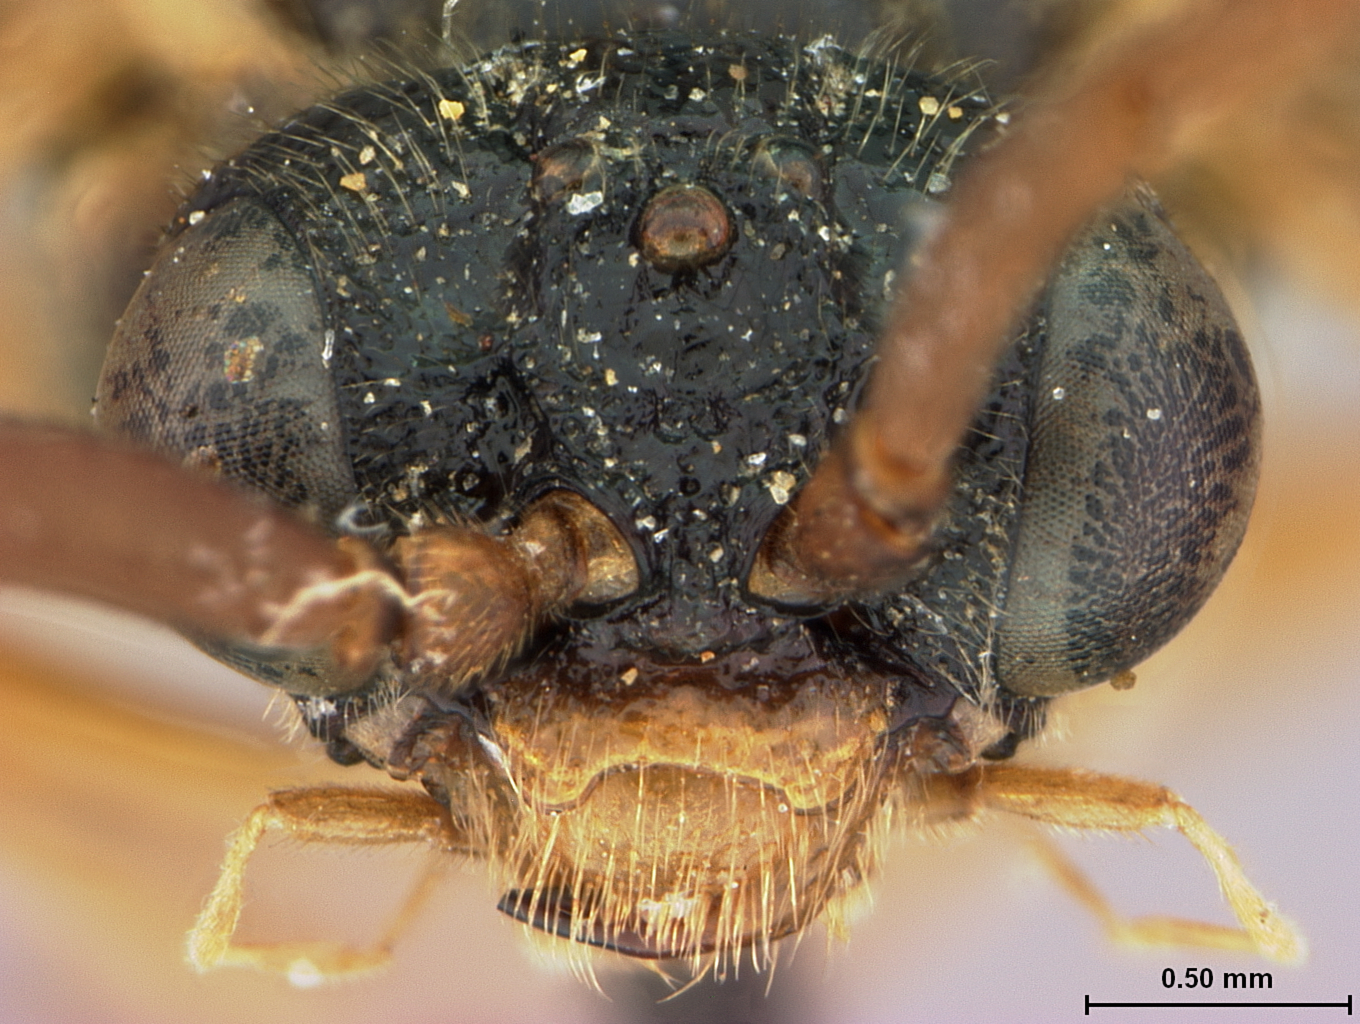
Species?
Dimorphopteryx quercivorae
